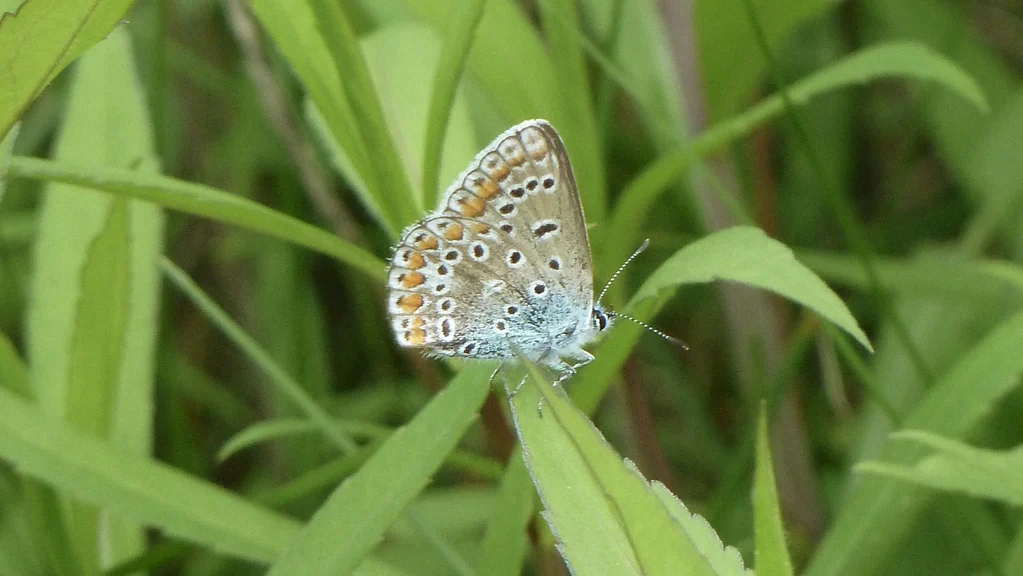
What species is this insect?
Polyommatus icarus
